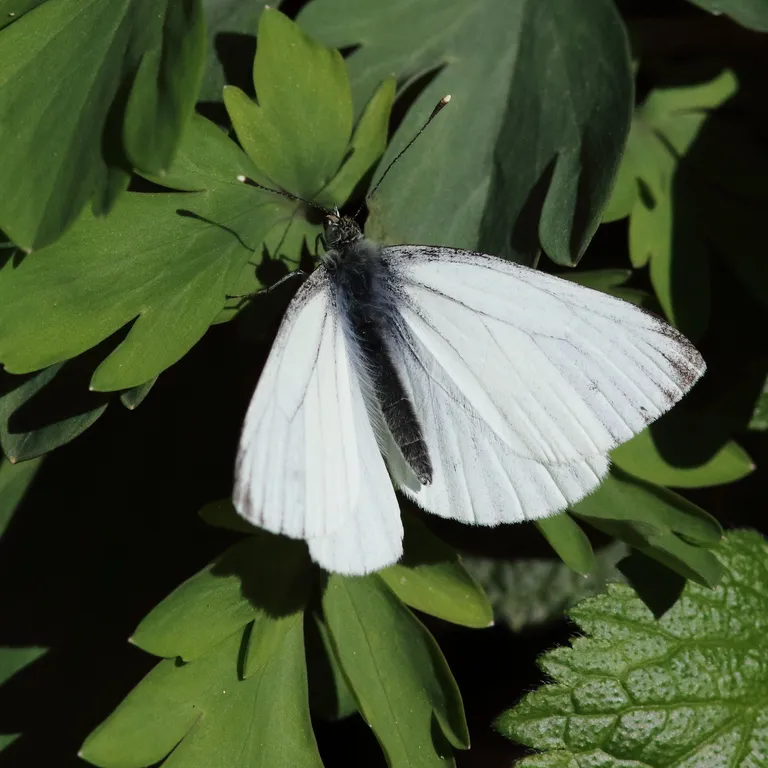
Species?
Pieris napi
